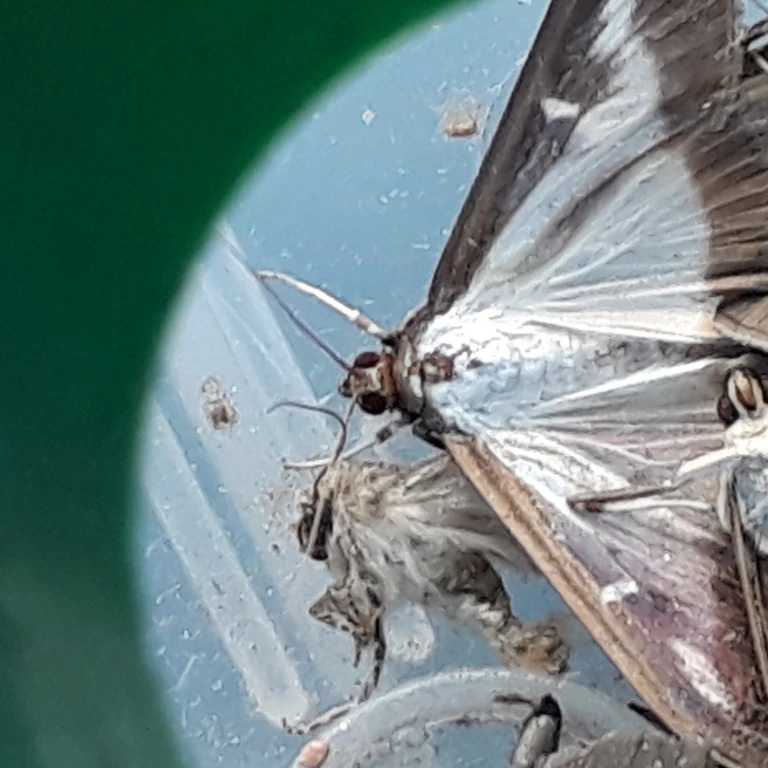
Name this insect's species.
Cydalima perspectalis
